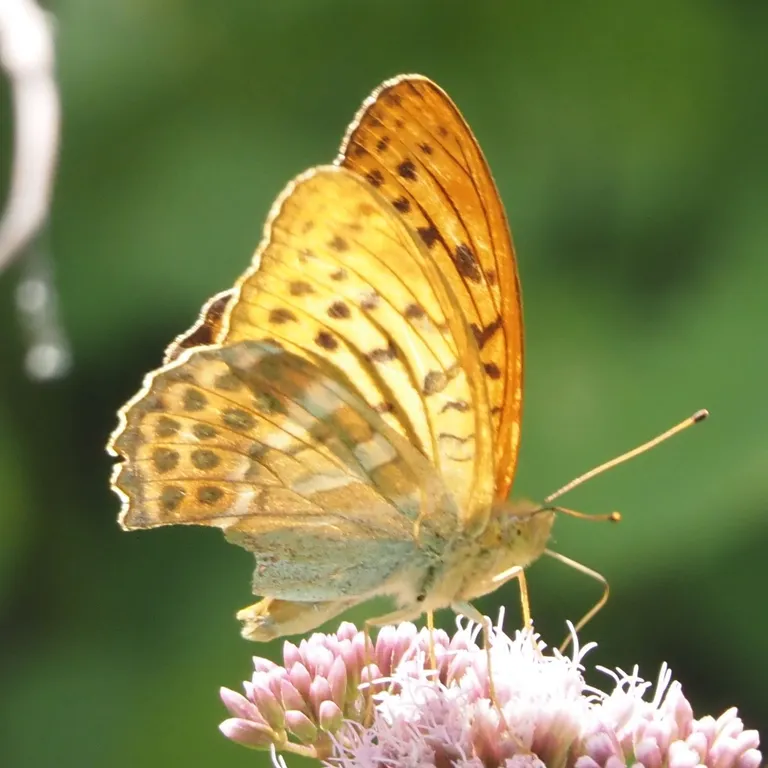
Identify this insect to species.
Argynnis paphia
